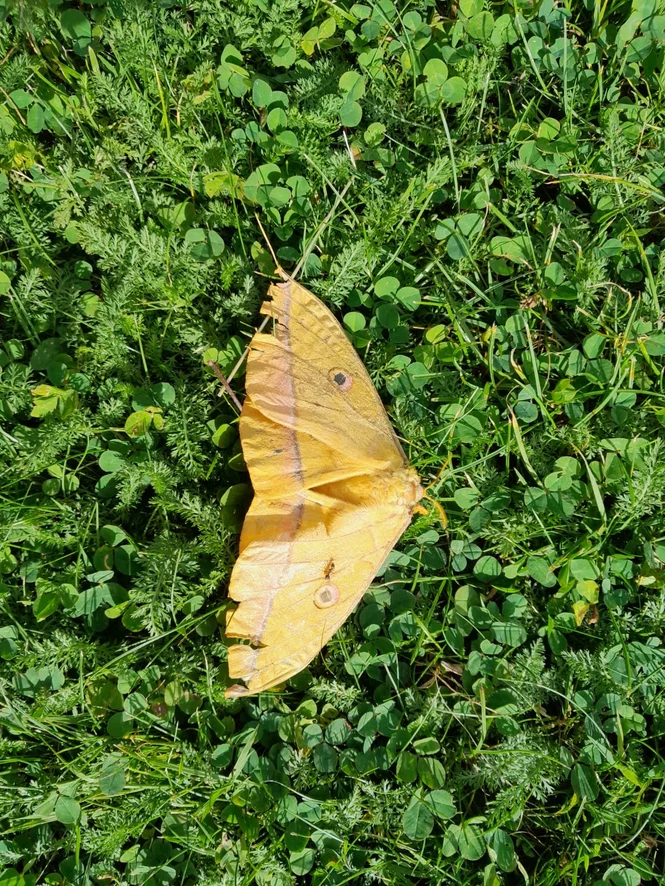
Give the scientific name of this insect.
Antheraea yamamai
